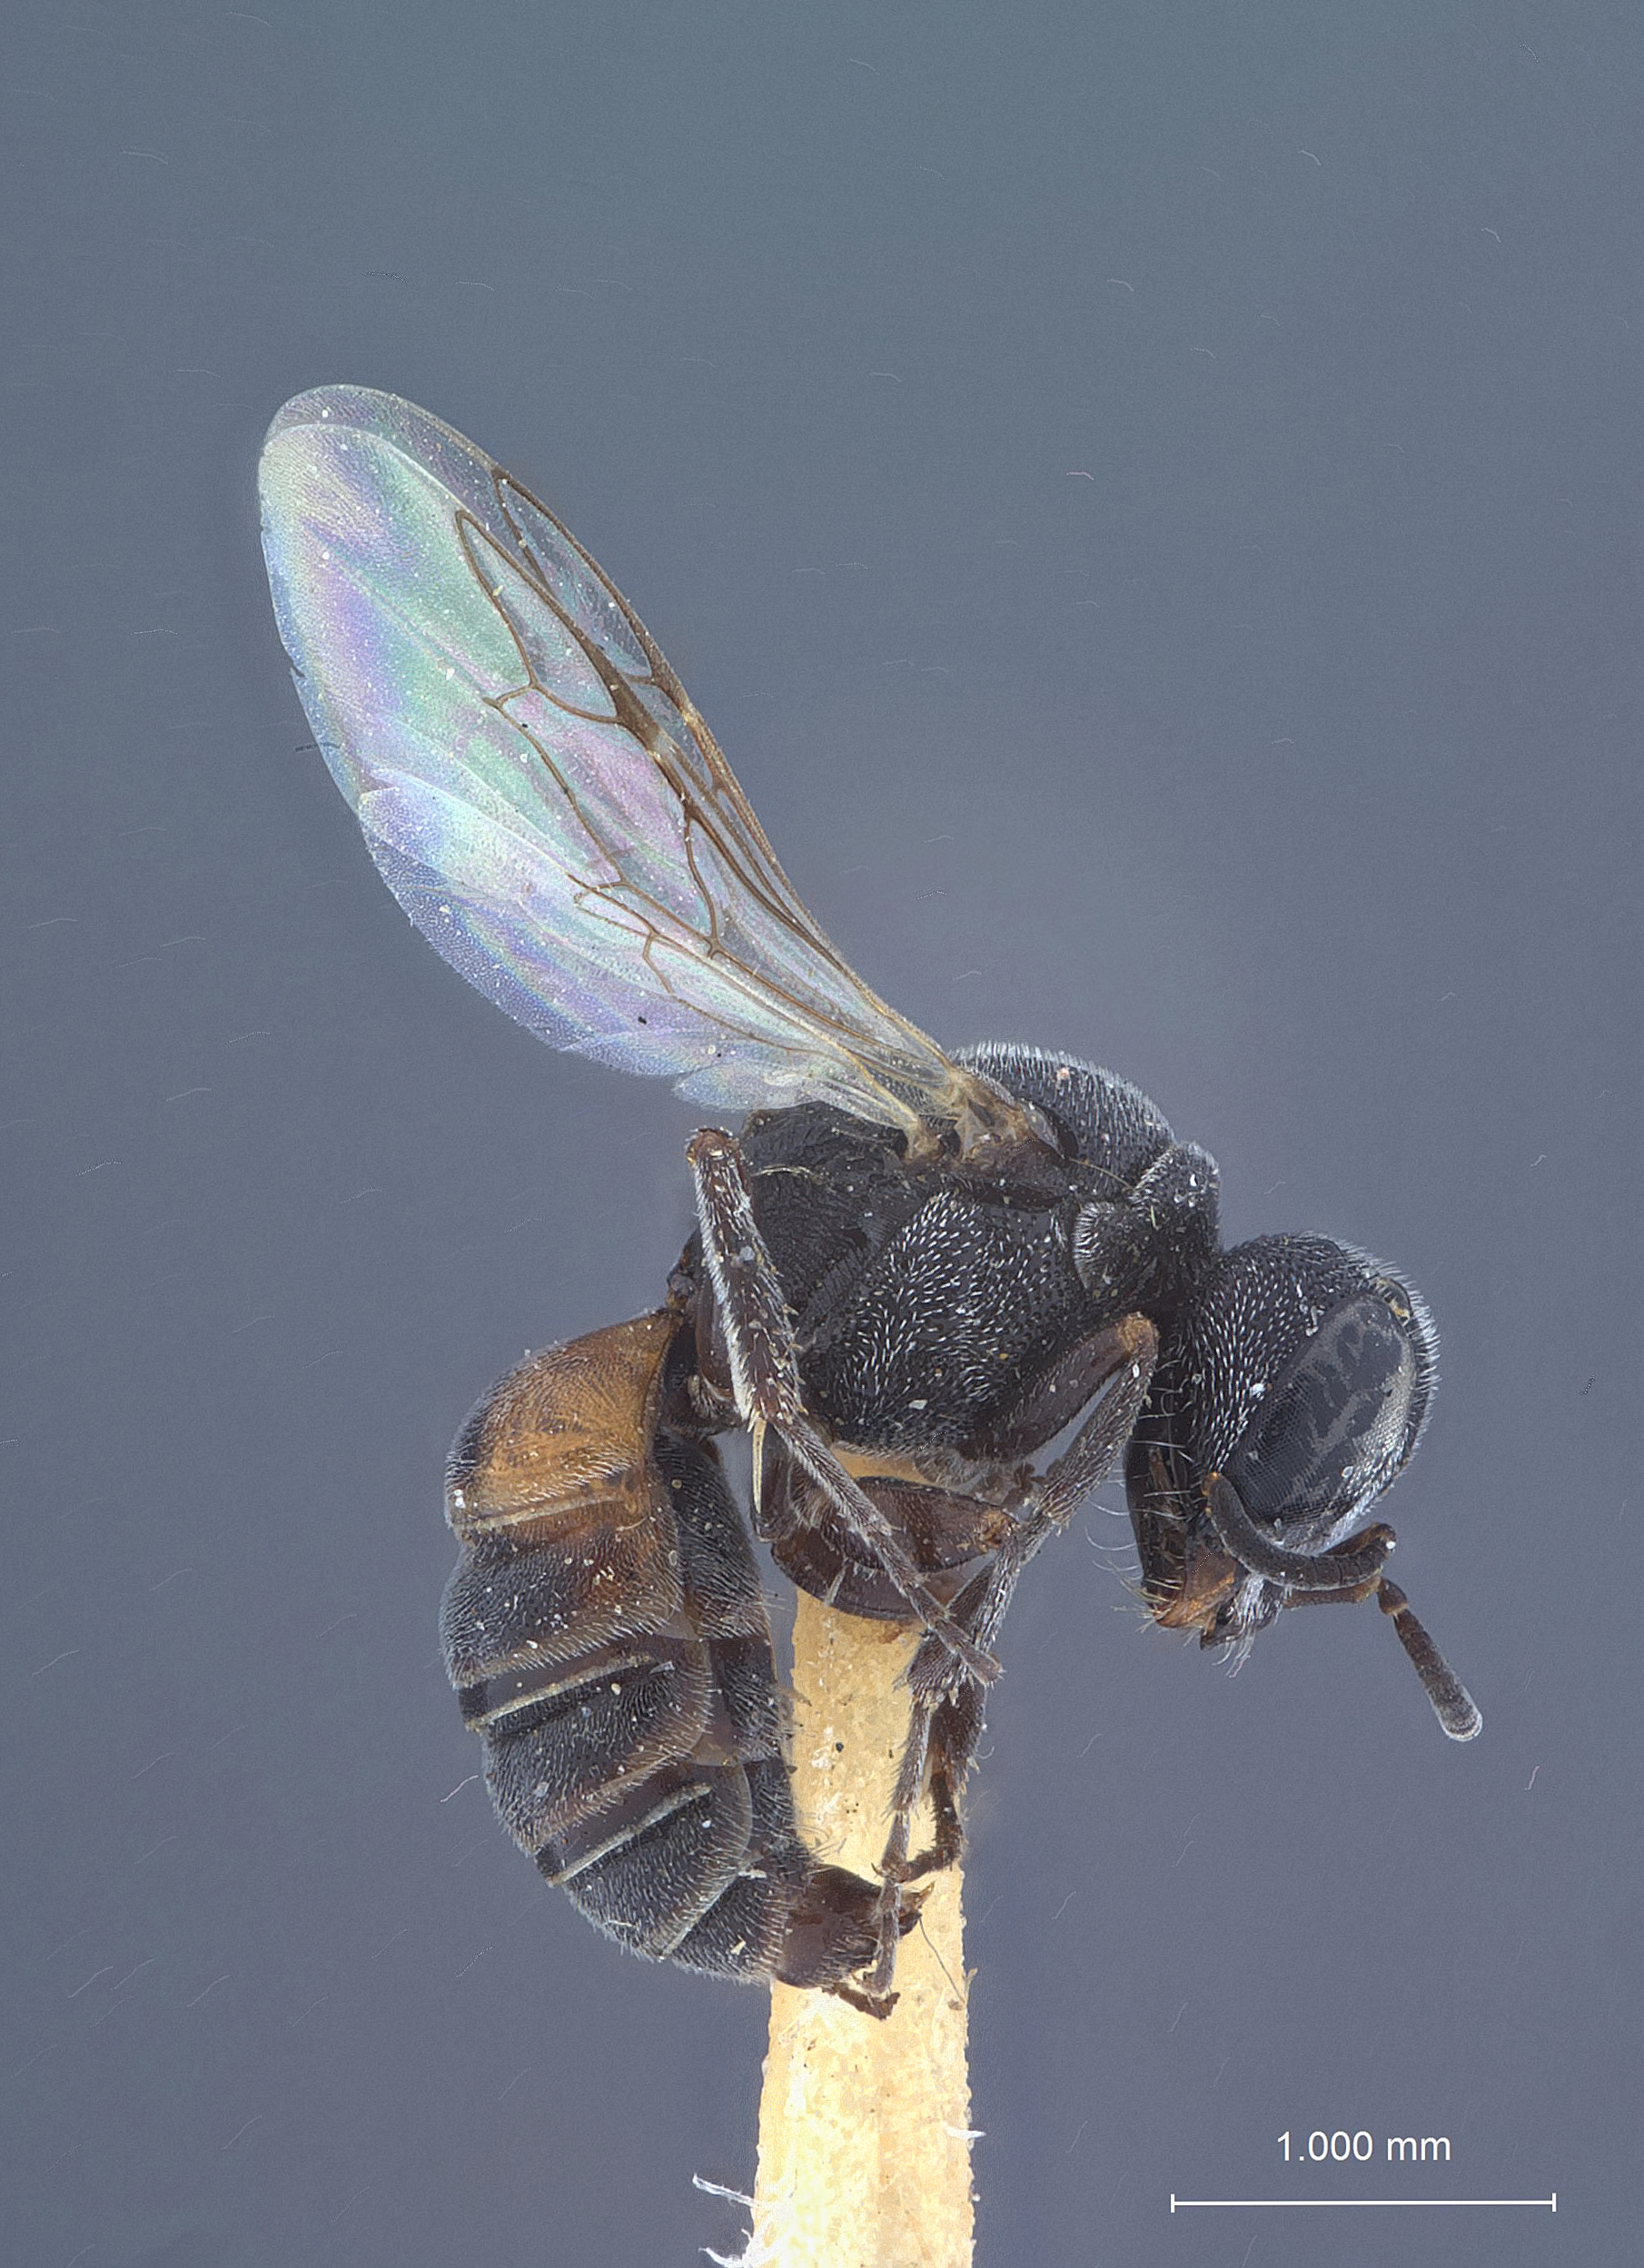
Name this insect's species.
Belomicrus potawatomi
